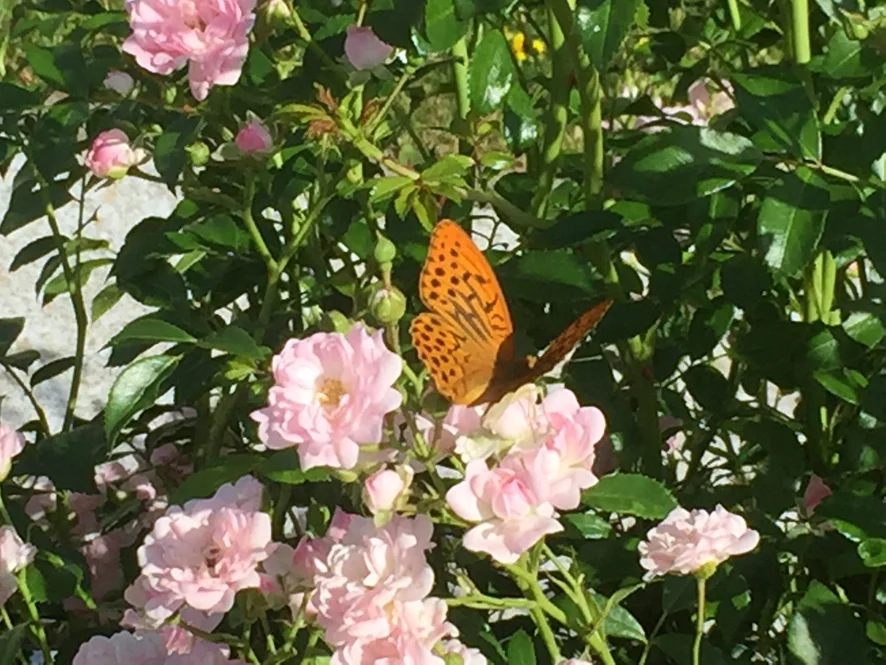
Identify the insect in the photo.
Argynnis paphia
